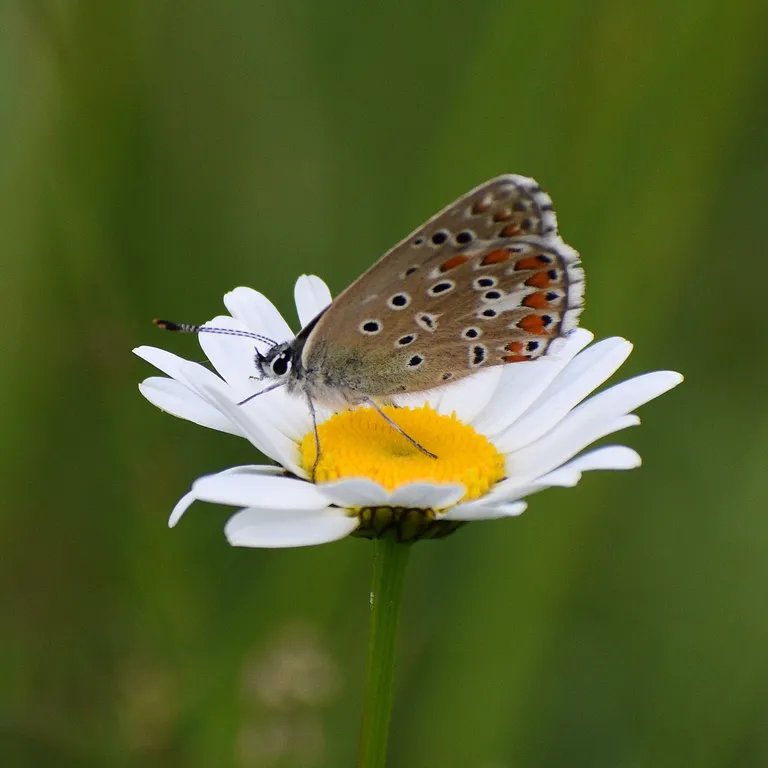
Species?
Lysandra bellargus
